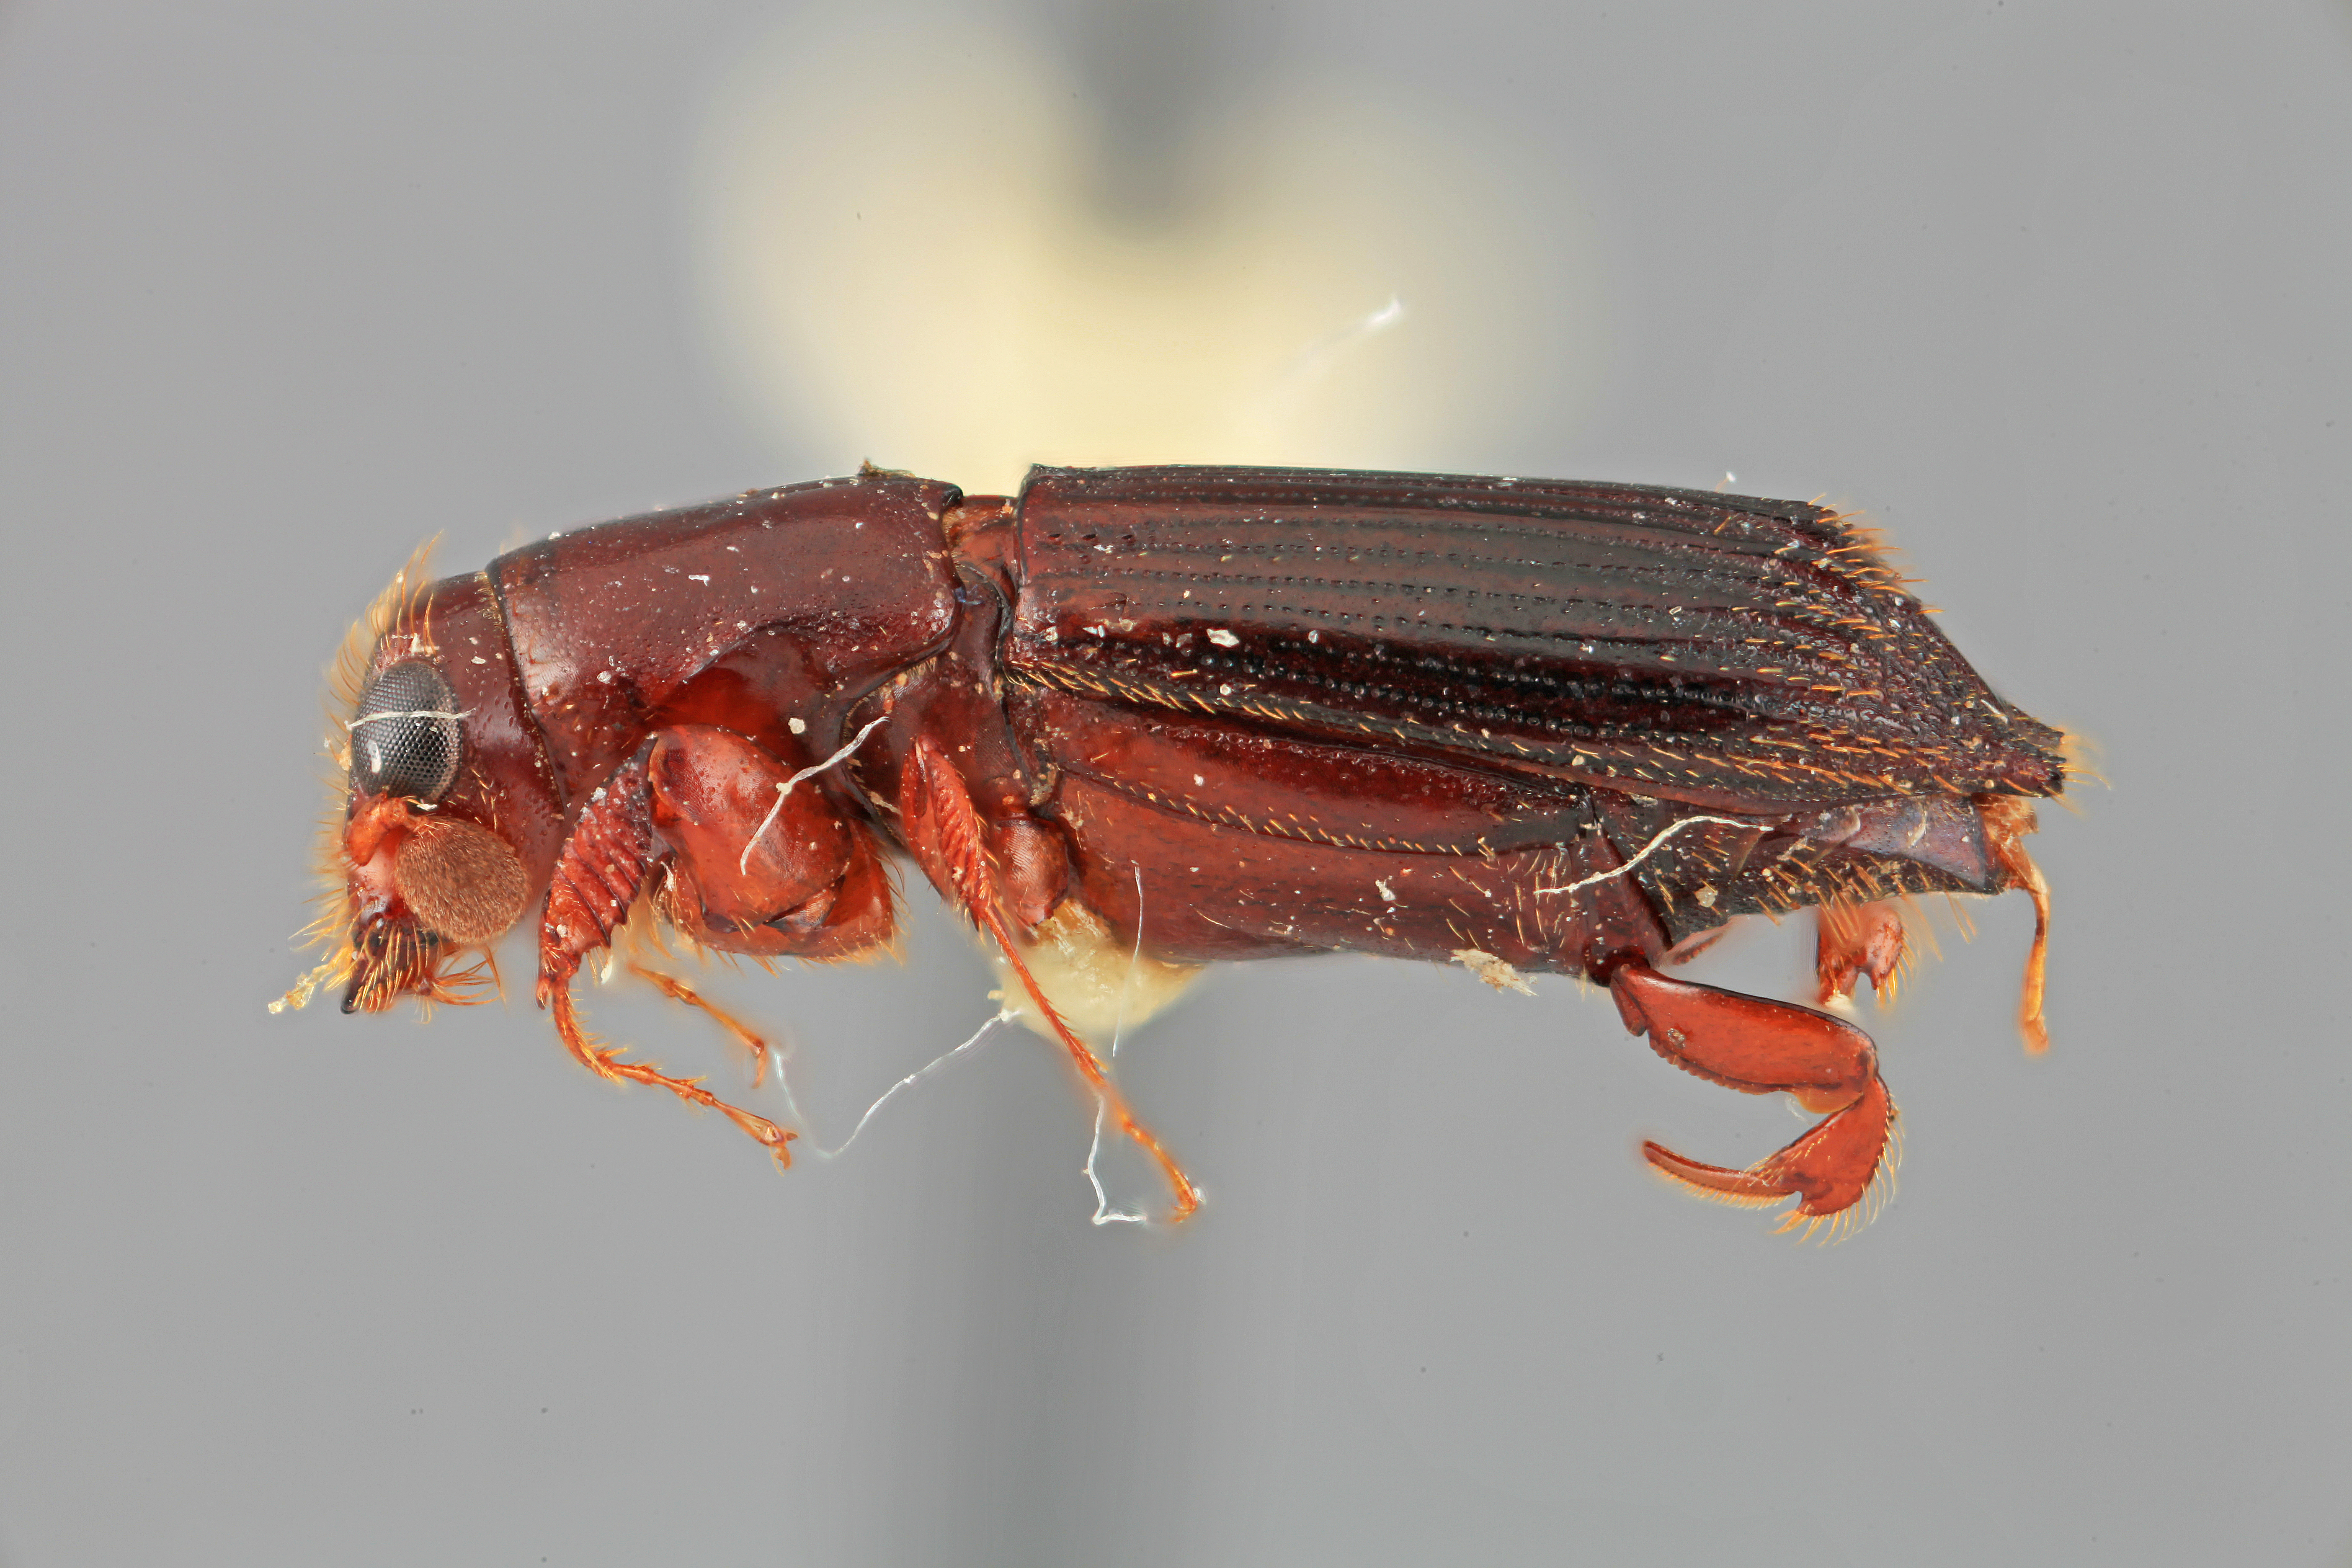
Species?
Platypus longior
